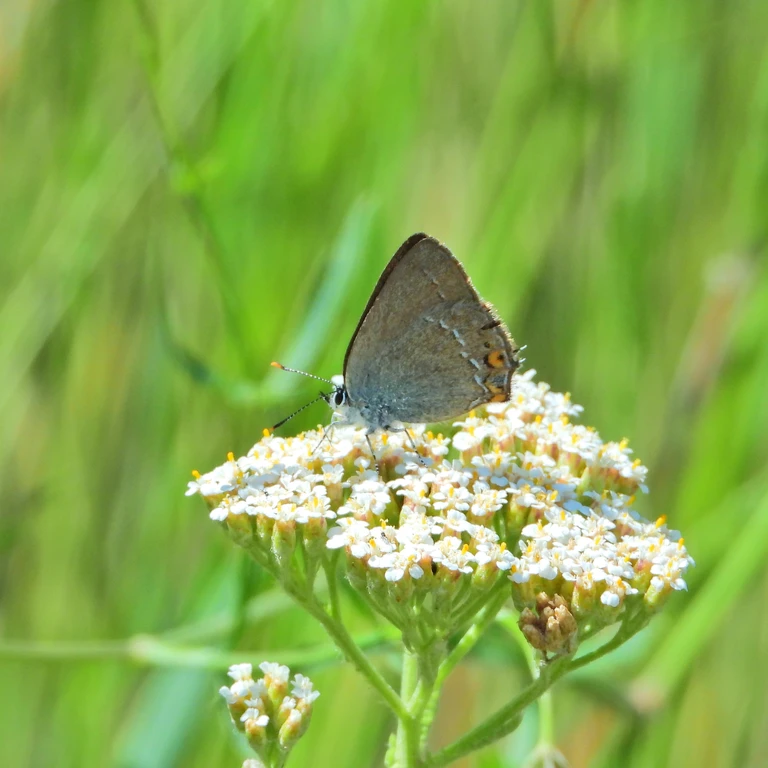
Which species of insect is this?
Satyrium acaciae (also Strymon acaciae)
